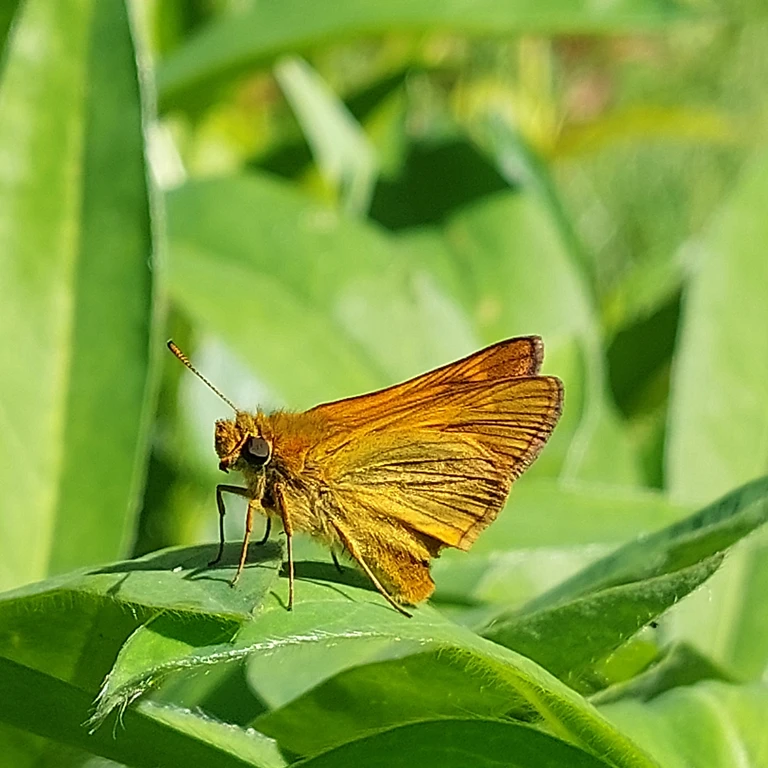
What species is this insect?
Ochlodes sylvanus (also Ochlodes venata)
